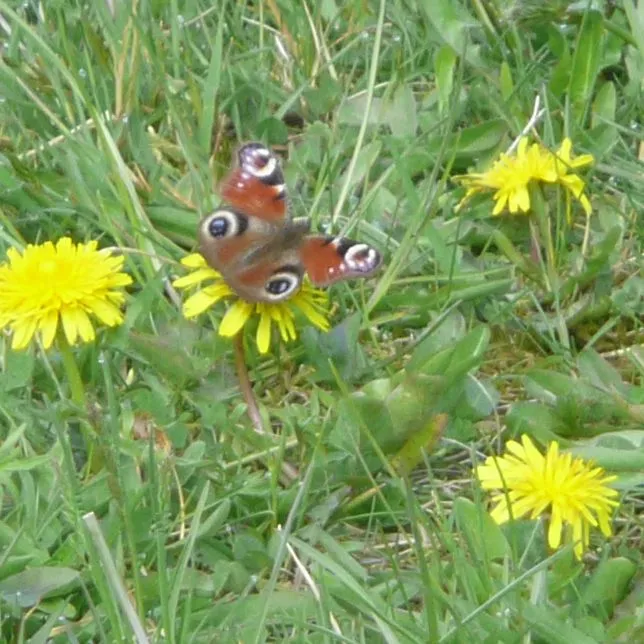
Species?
Aglais io
